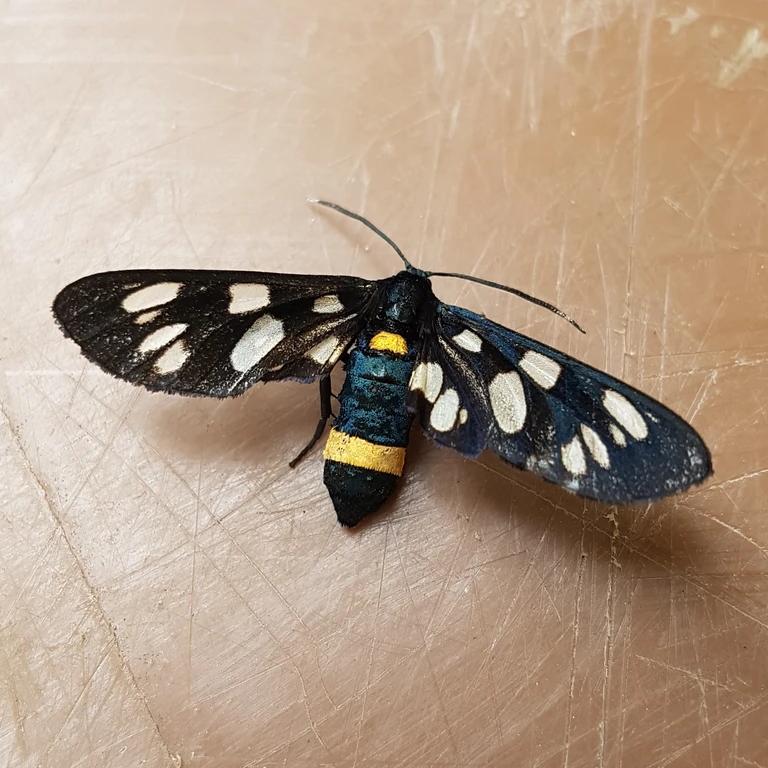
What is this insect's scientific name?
Amata phegea
